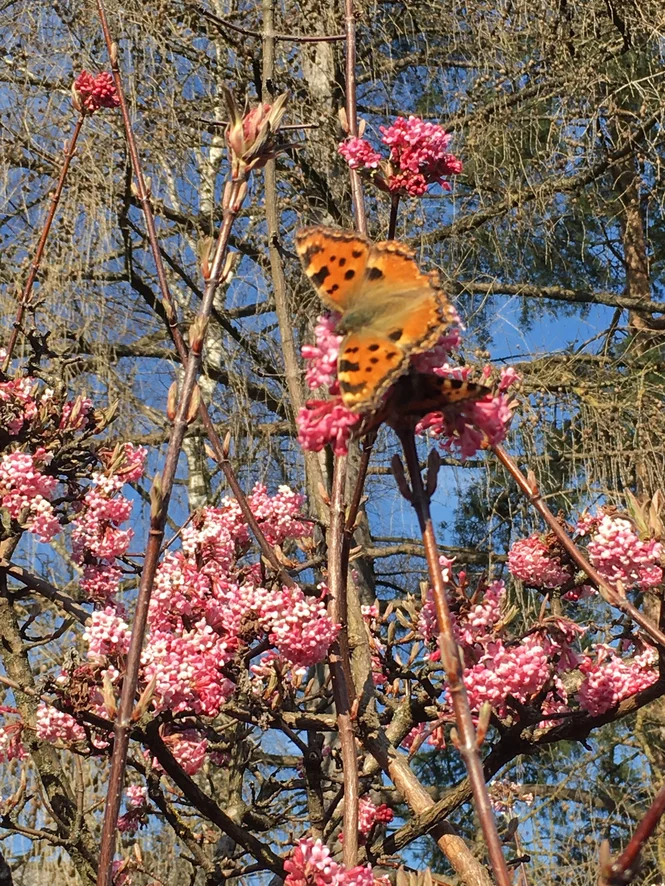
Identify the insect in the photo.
Nymphalis polychloros
